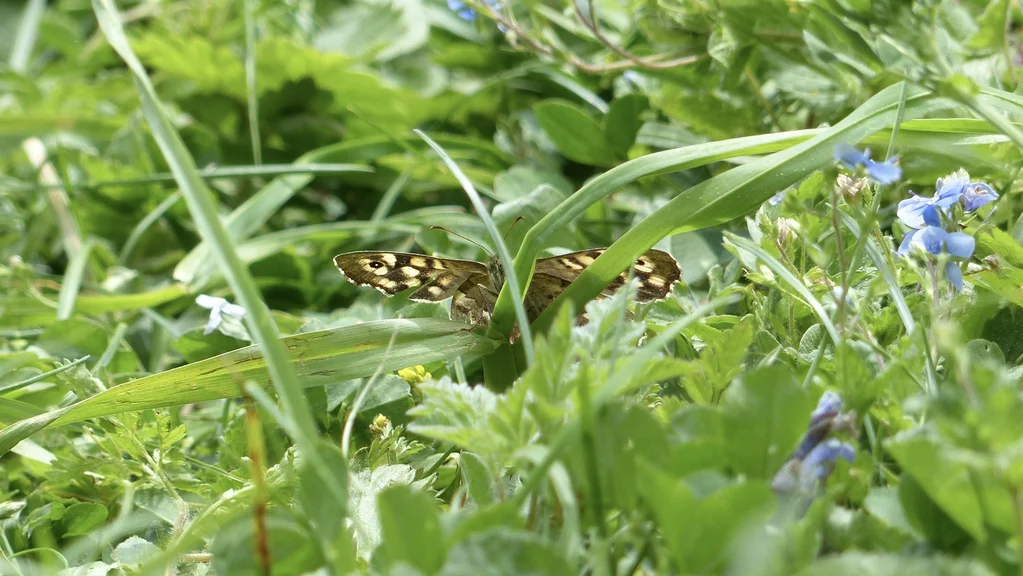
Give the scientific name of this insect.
Pararge aegeria
